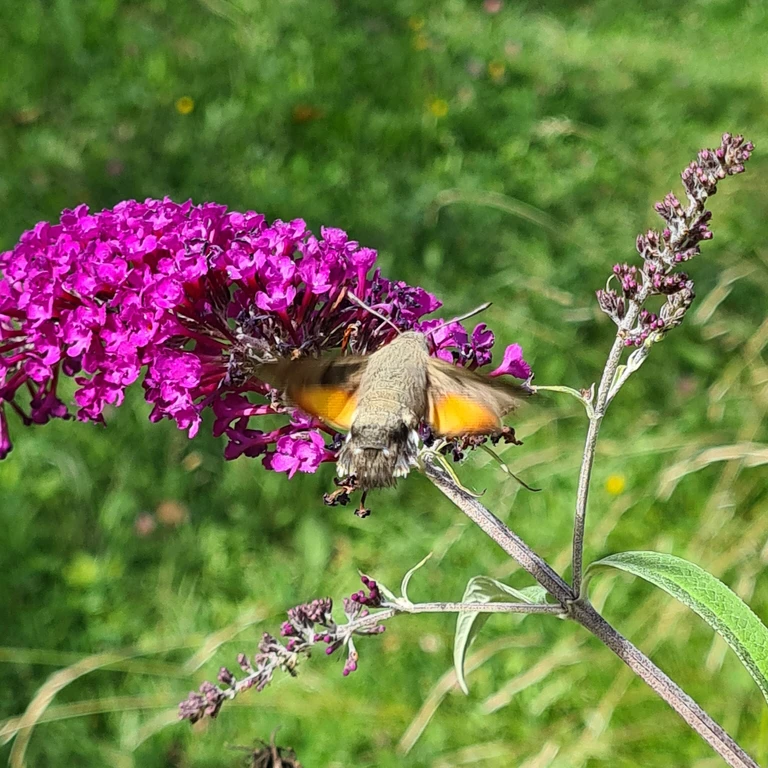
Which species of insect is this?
Macroglossum stellatarum
